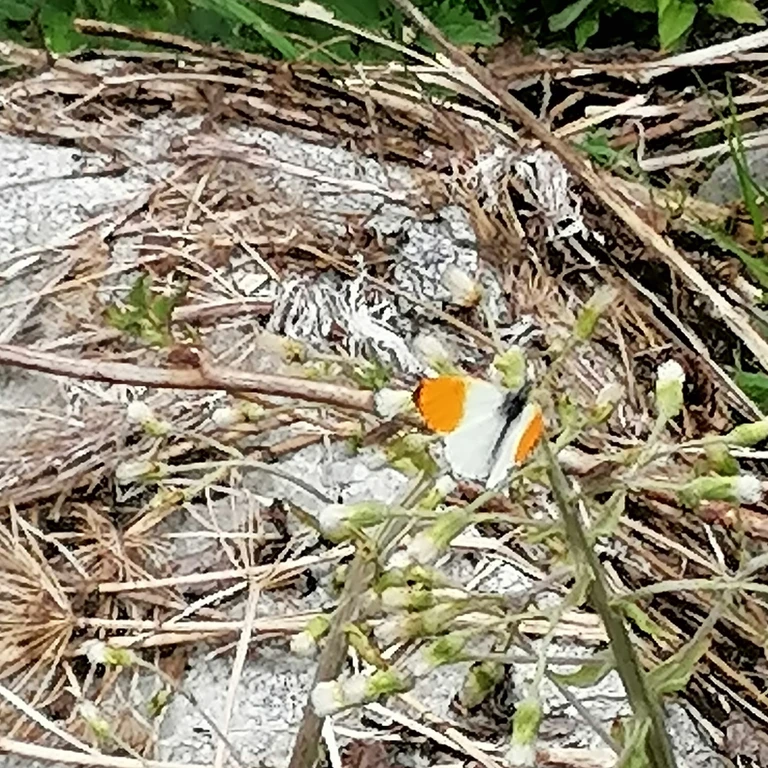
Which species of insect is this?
Anthocharis cardamines
